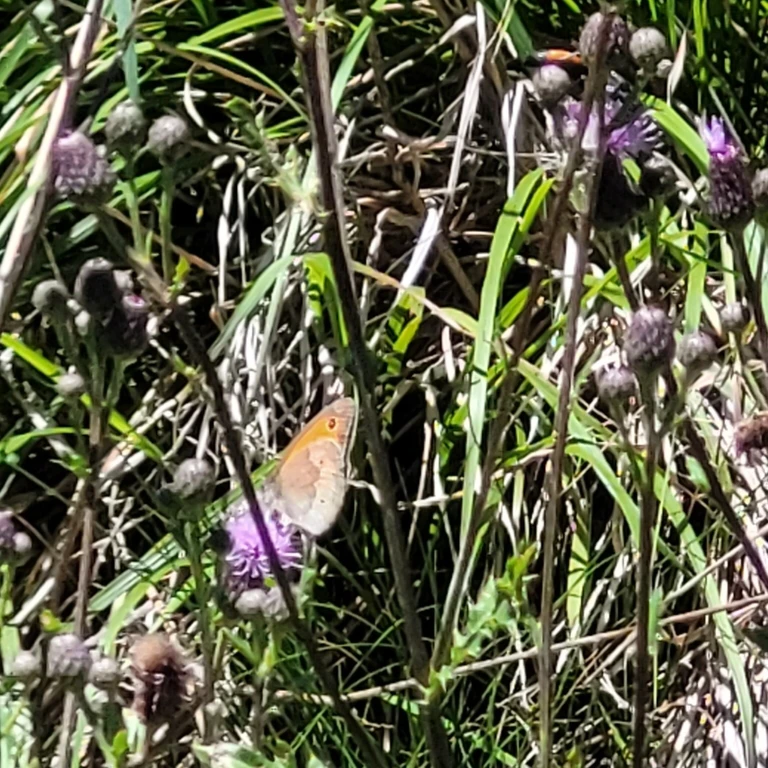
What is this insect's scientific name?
Maniola jurtina
